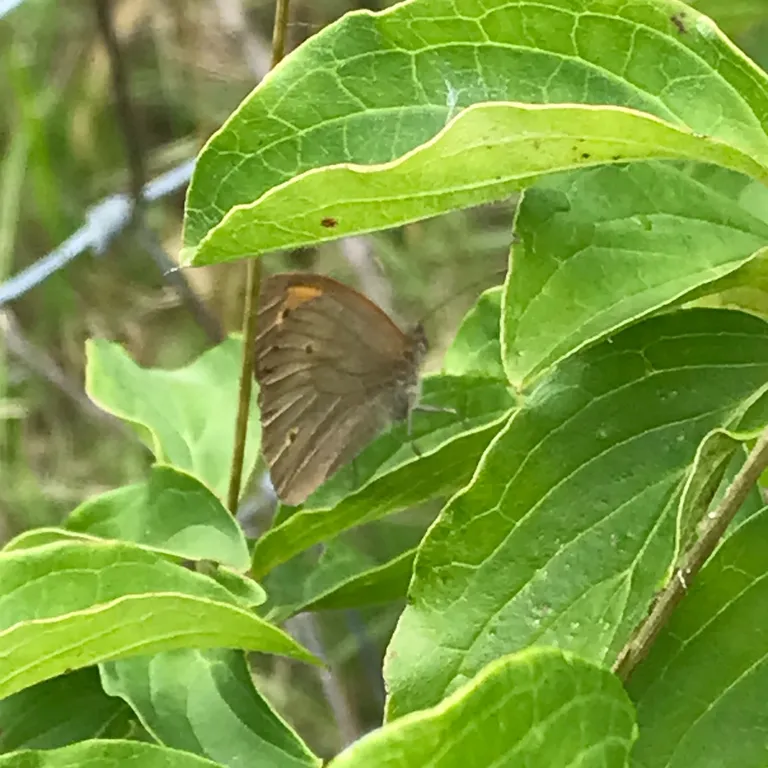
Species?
Maniola jurtina
